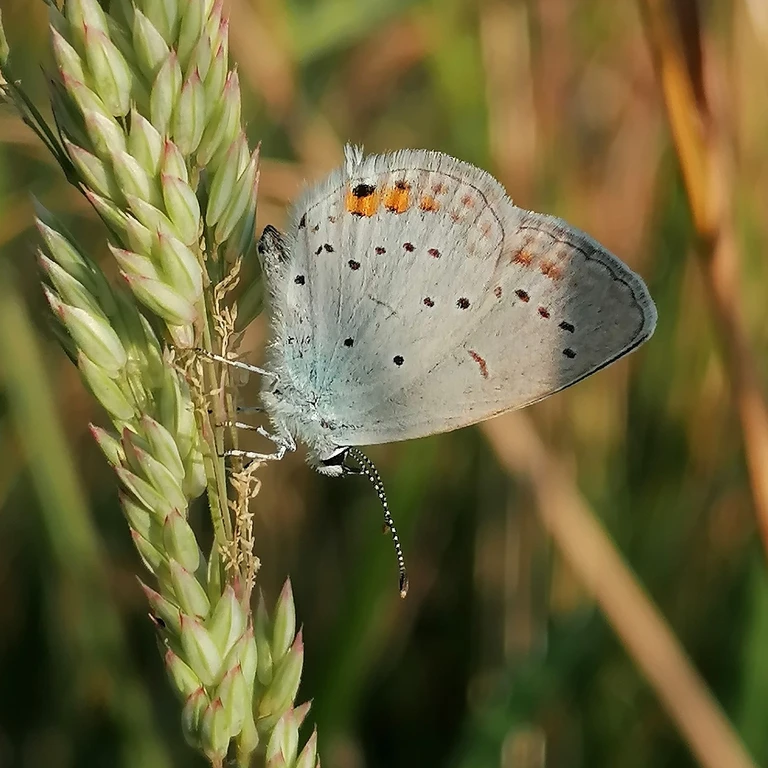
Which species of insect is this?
Cupido argiades (also Elkalyce argiades)
